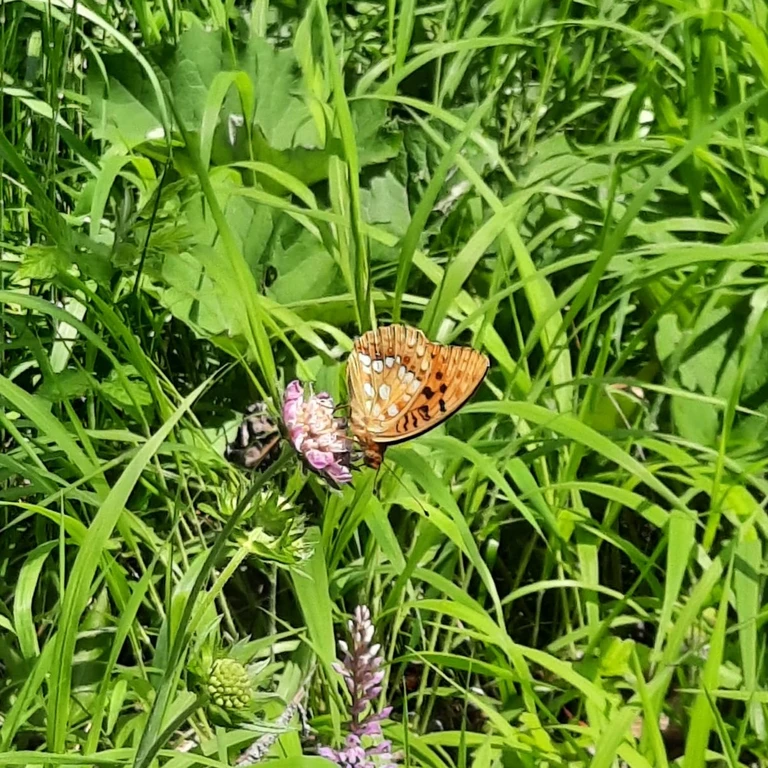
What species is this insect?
Fabriciana adippe
